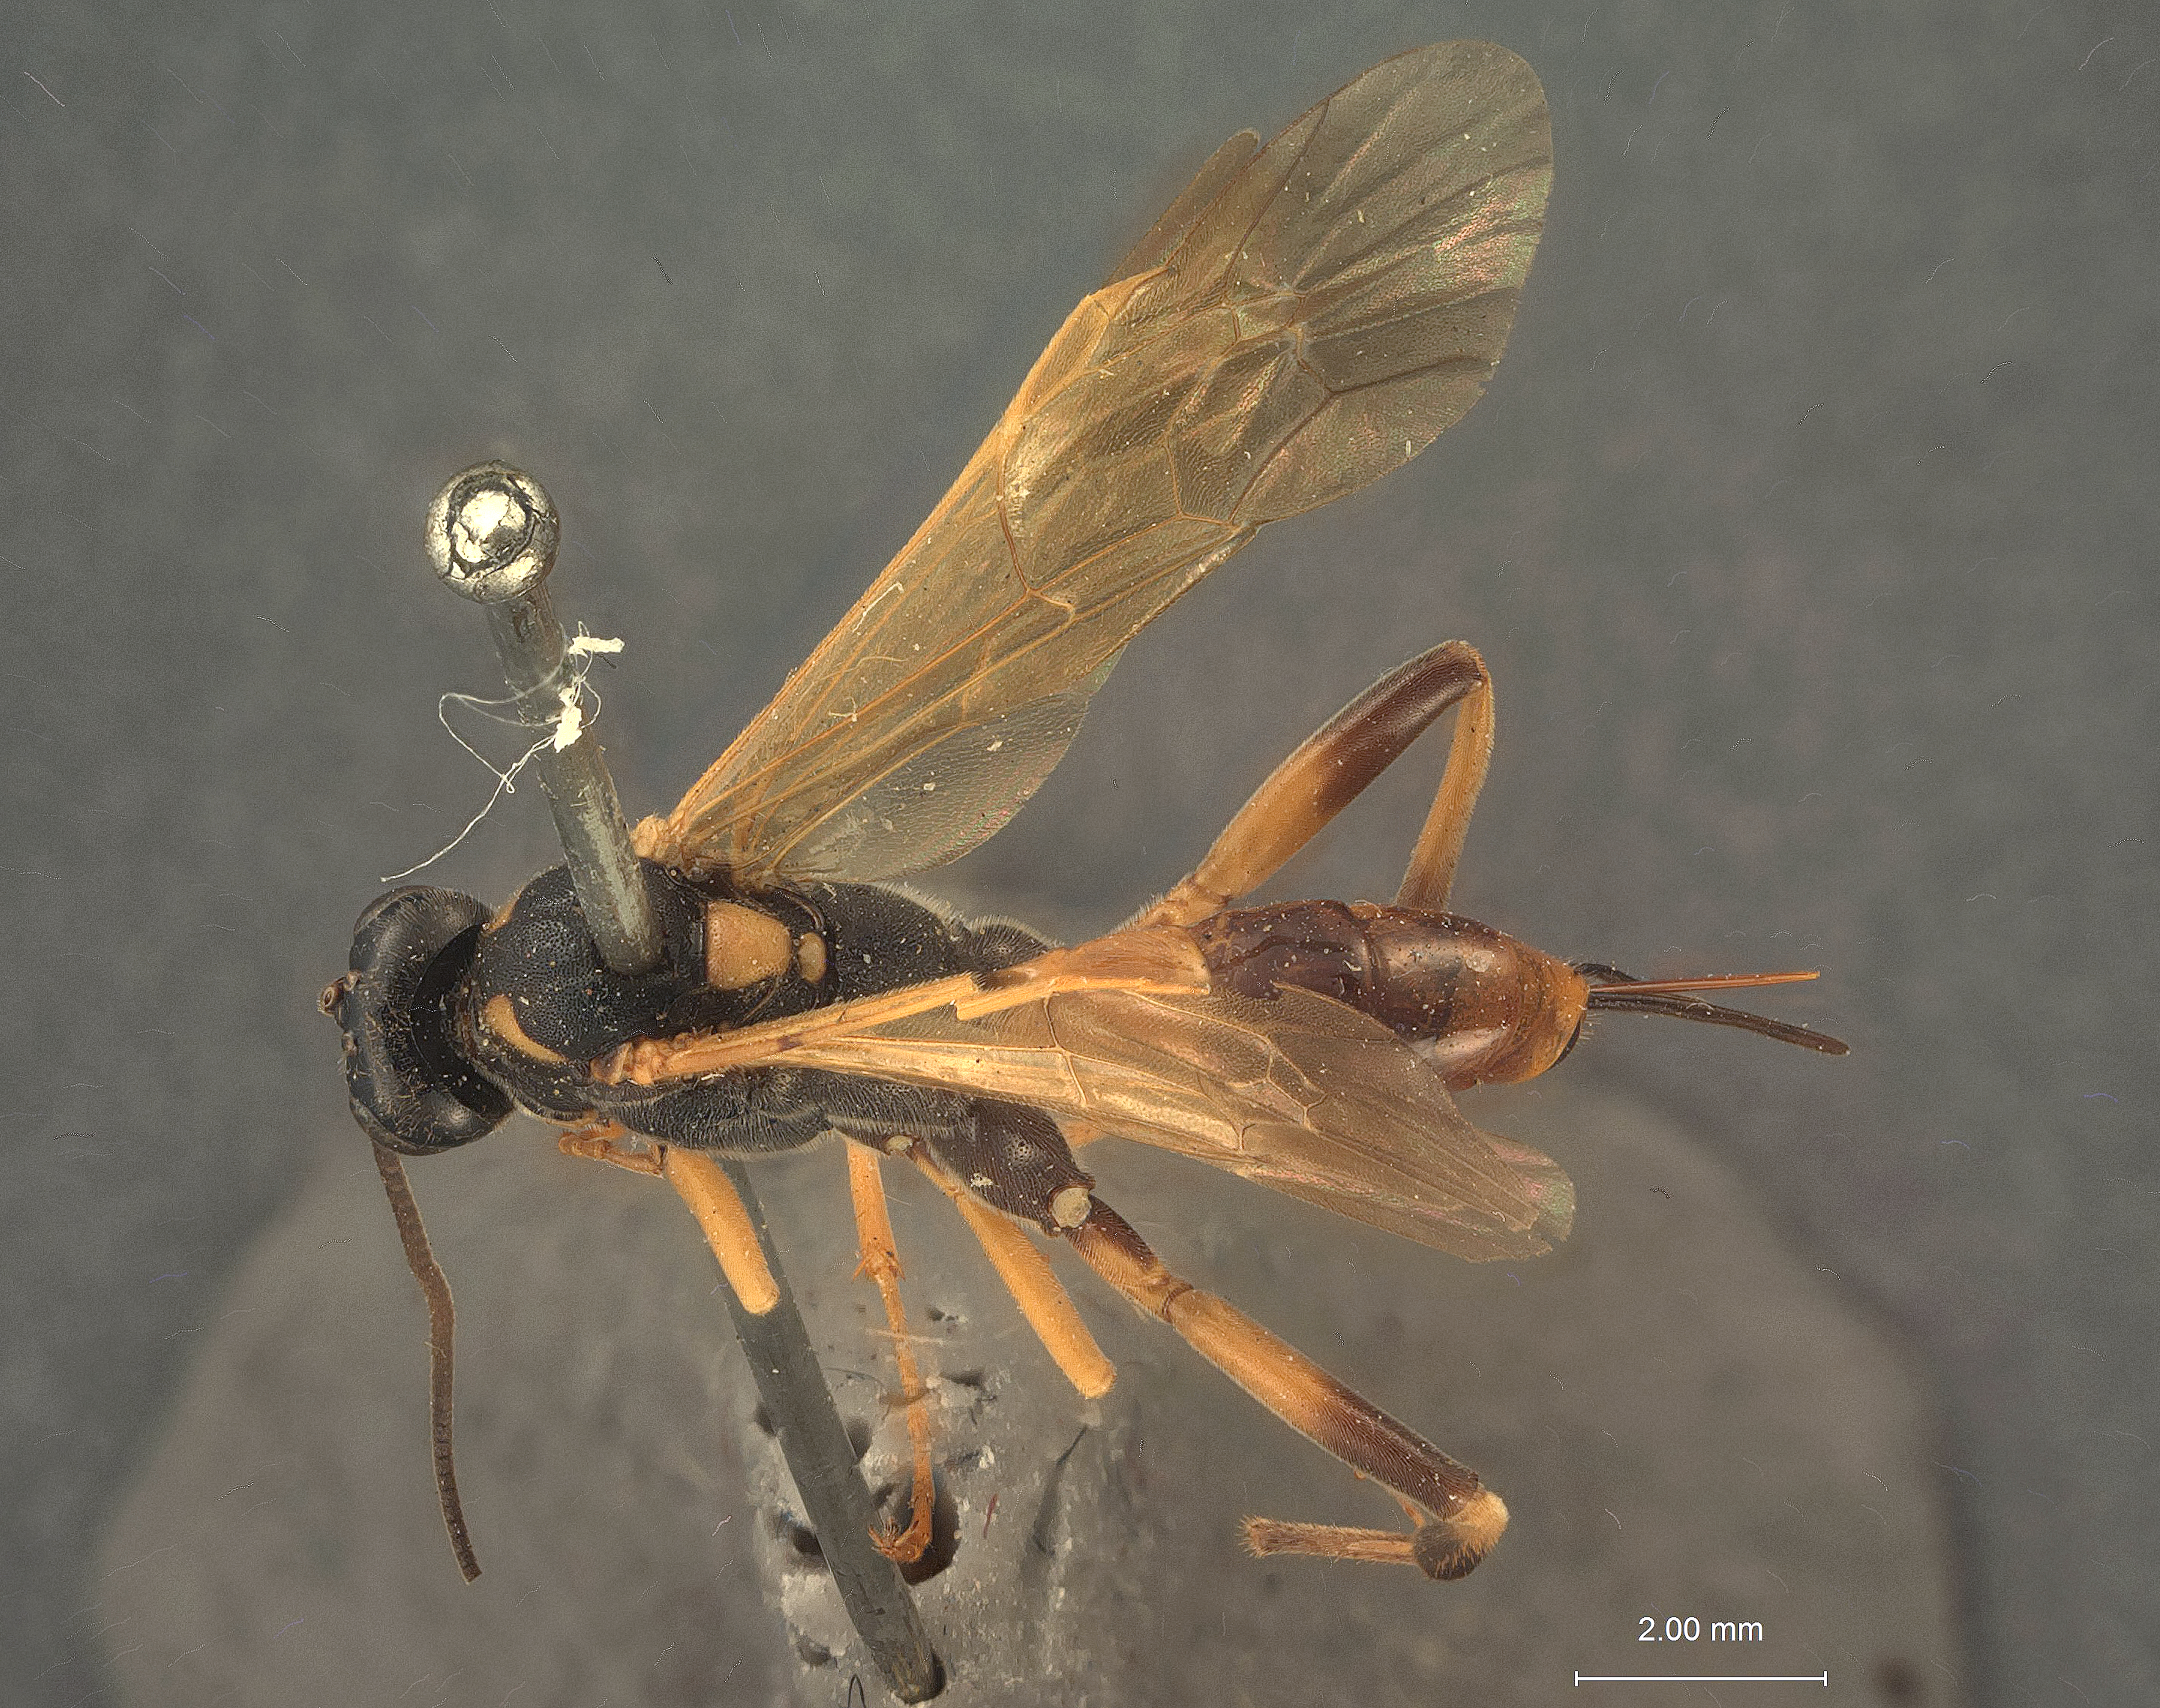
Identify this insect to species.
Exetastes igneipennis
